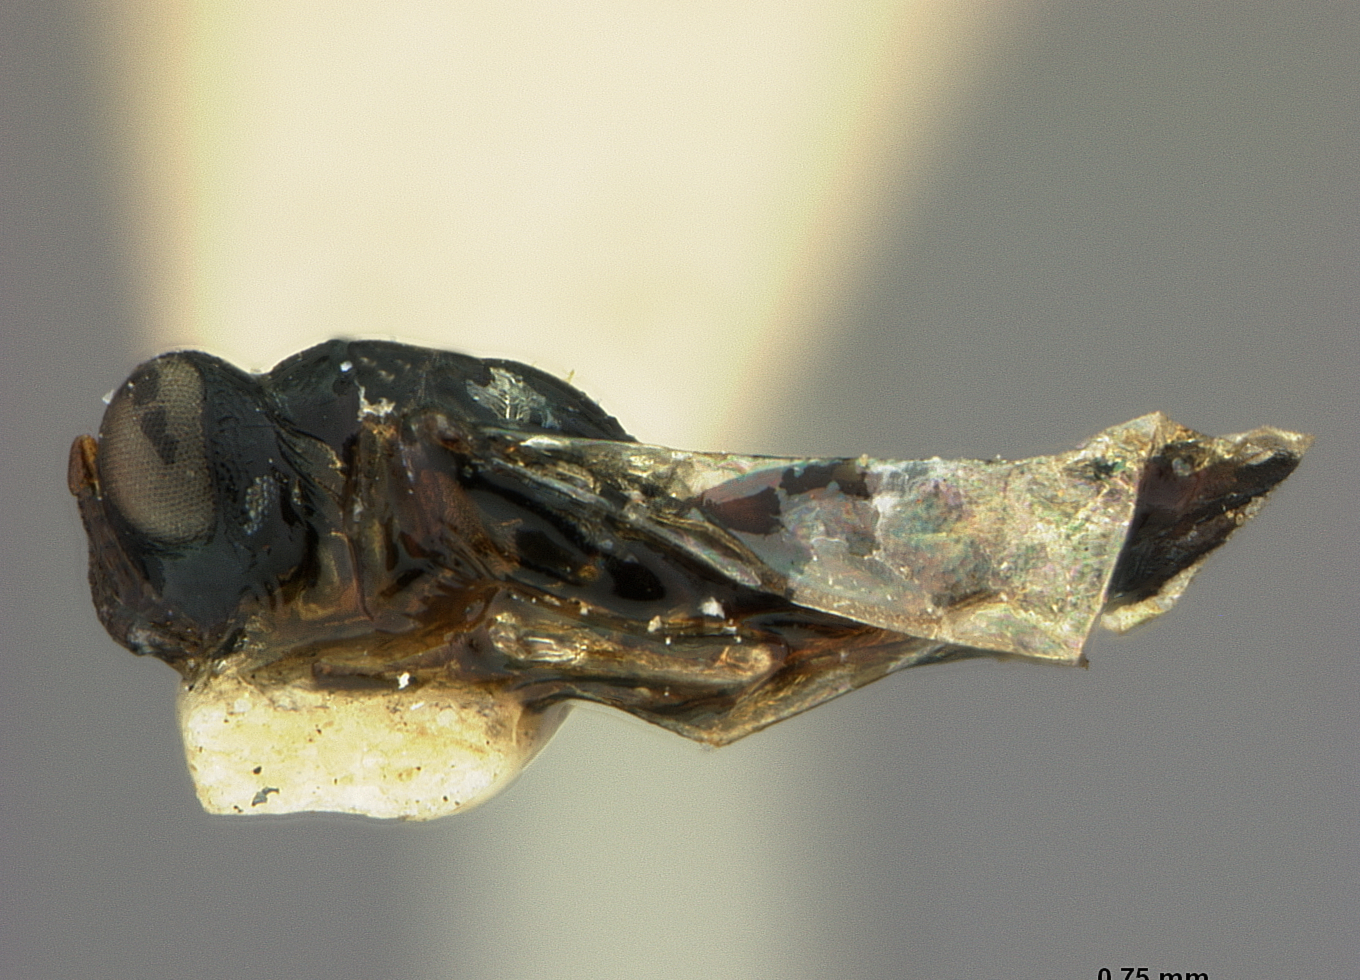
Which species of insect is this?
Arthrolytus pimplae
